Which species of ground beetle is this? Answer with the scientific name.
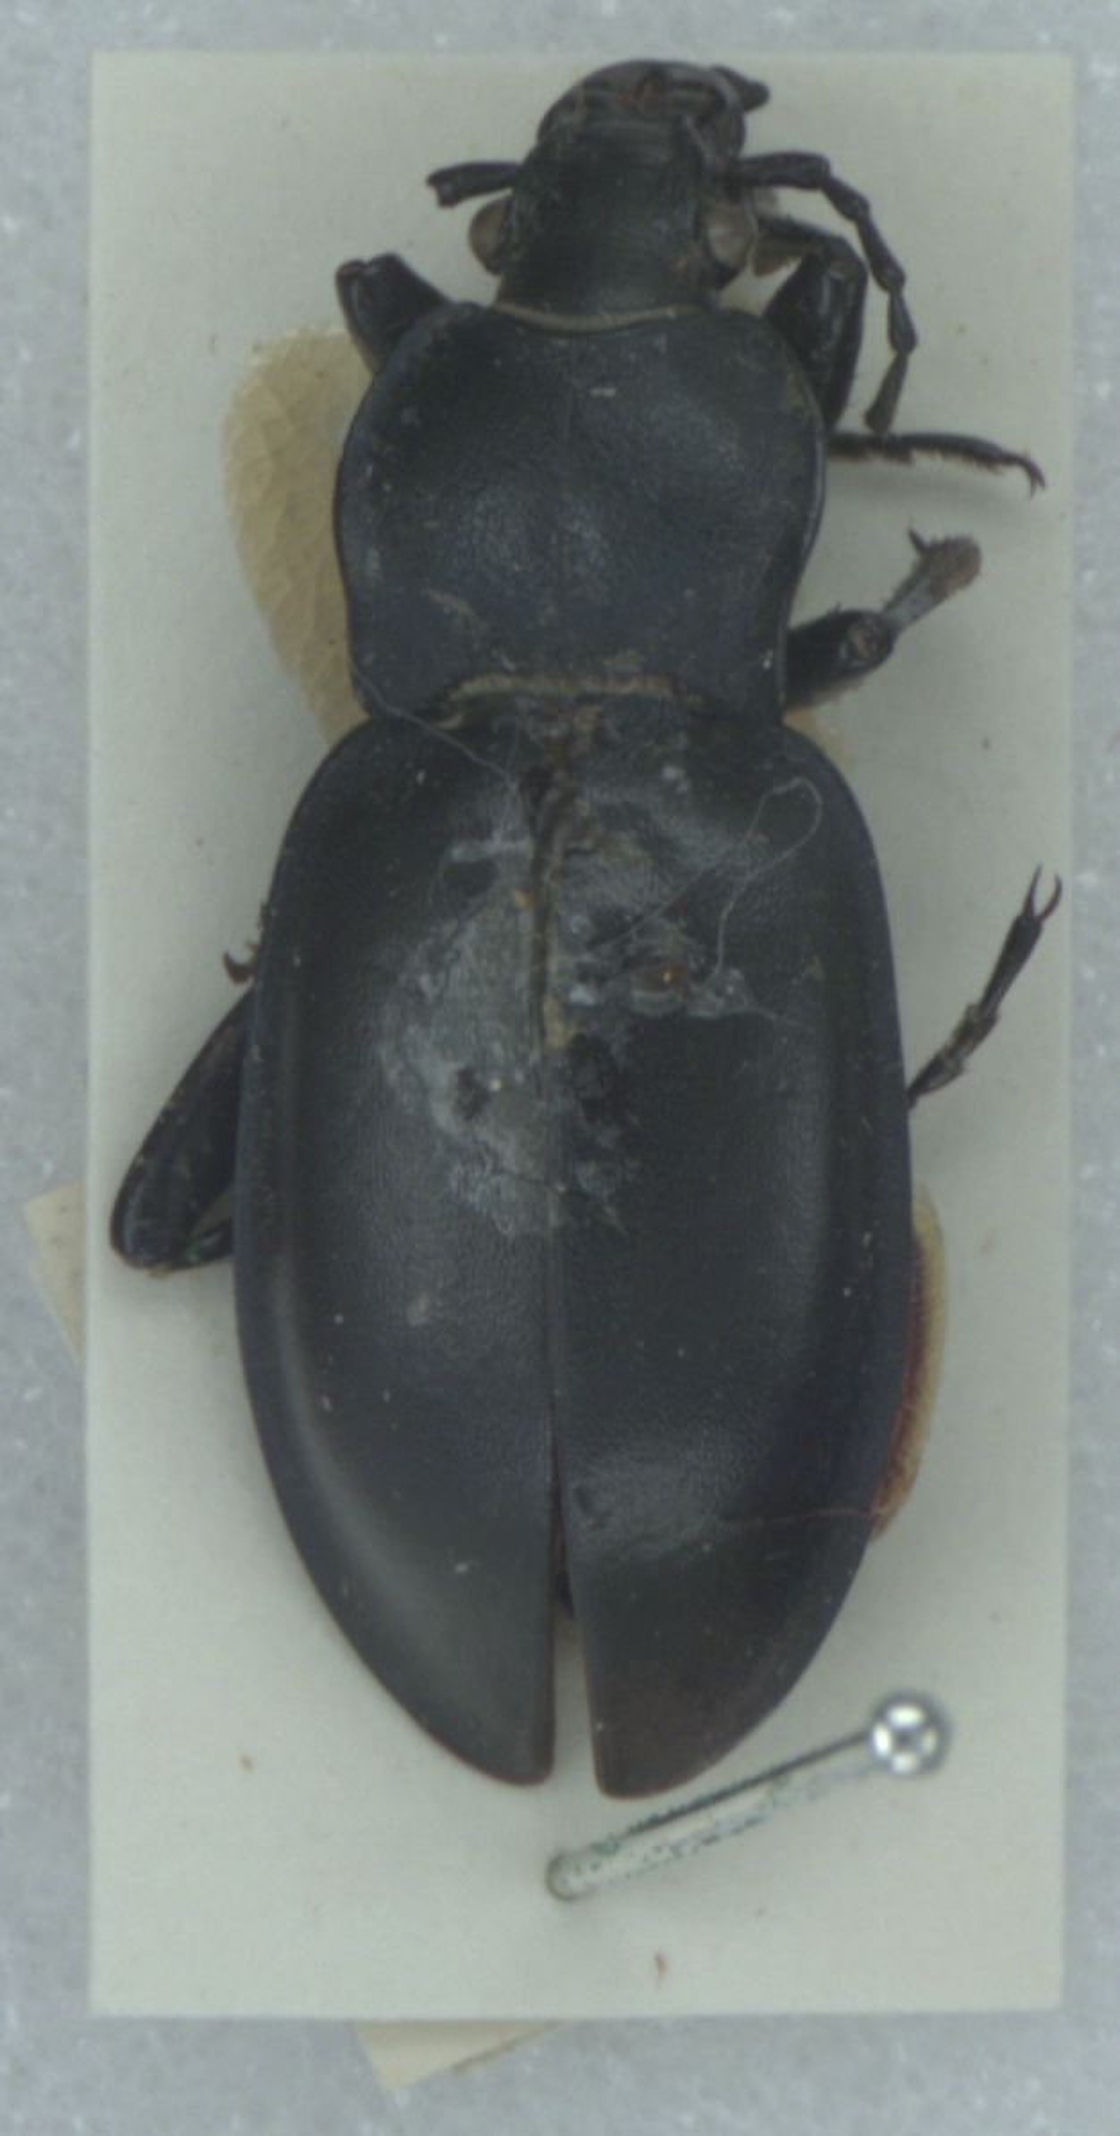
Carabus glabratus
